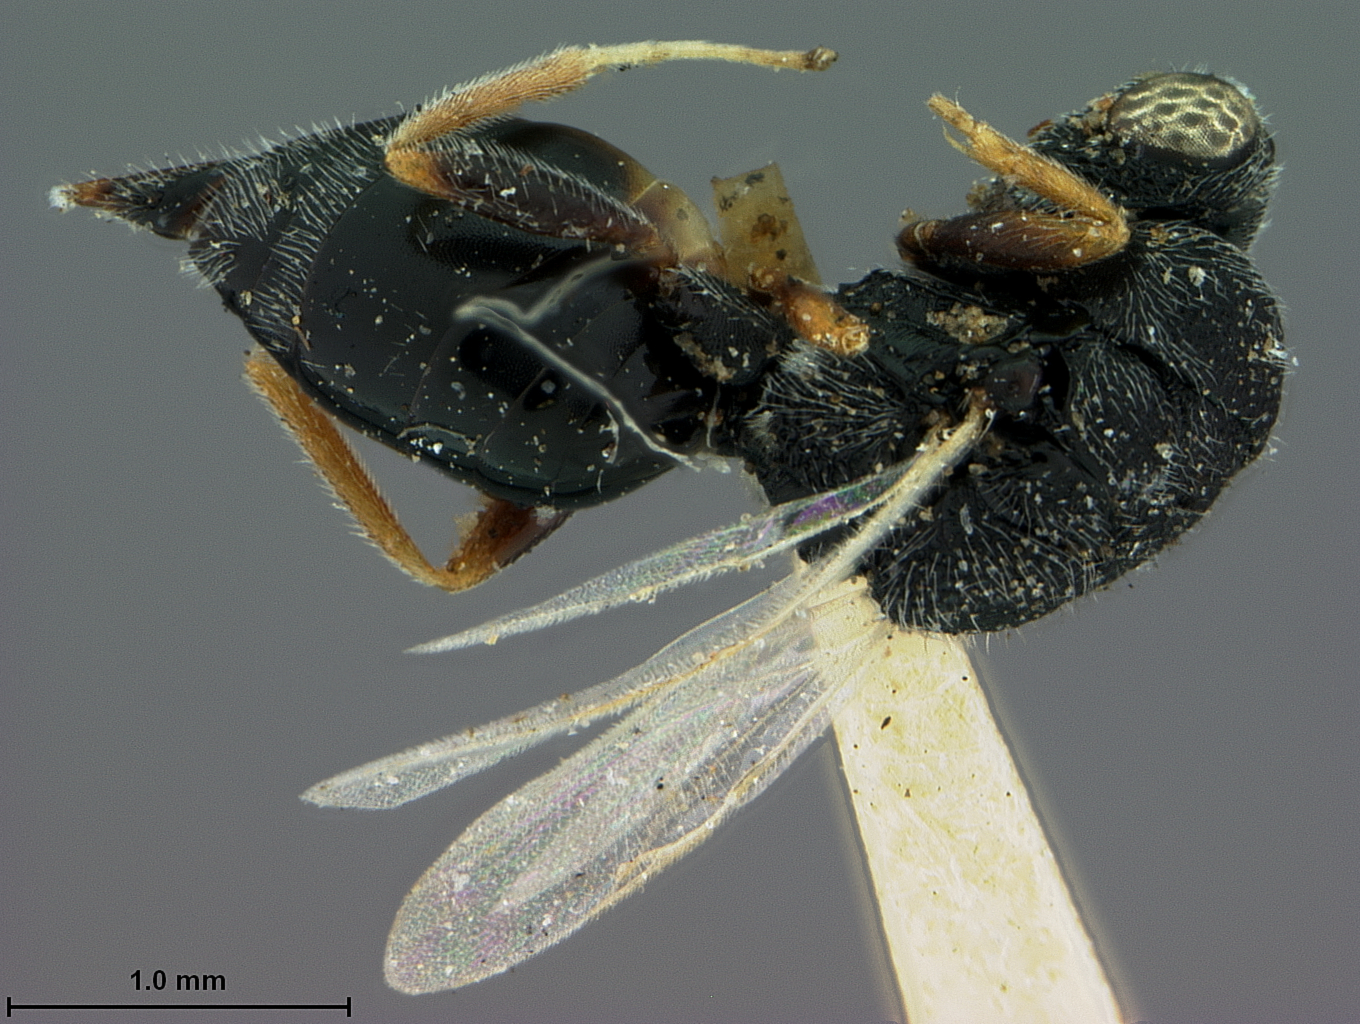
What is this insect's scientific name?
Bruchophagus herrerae
